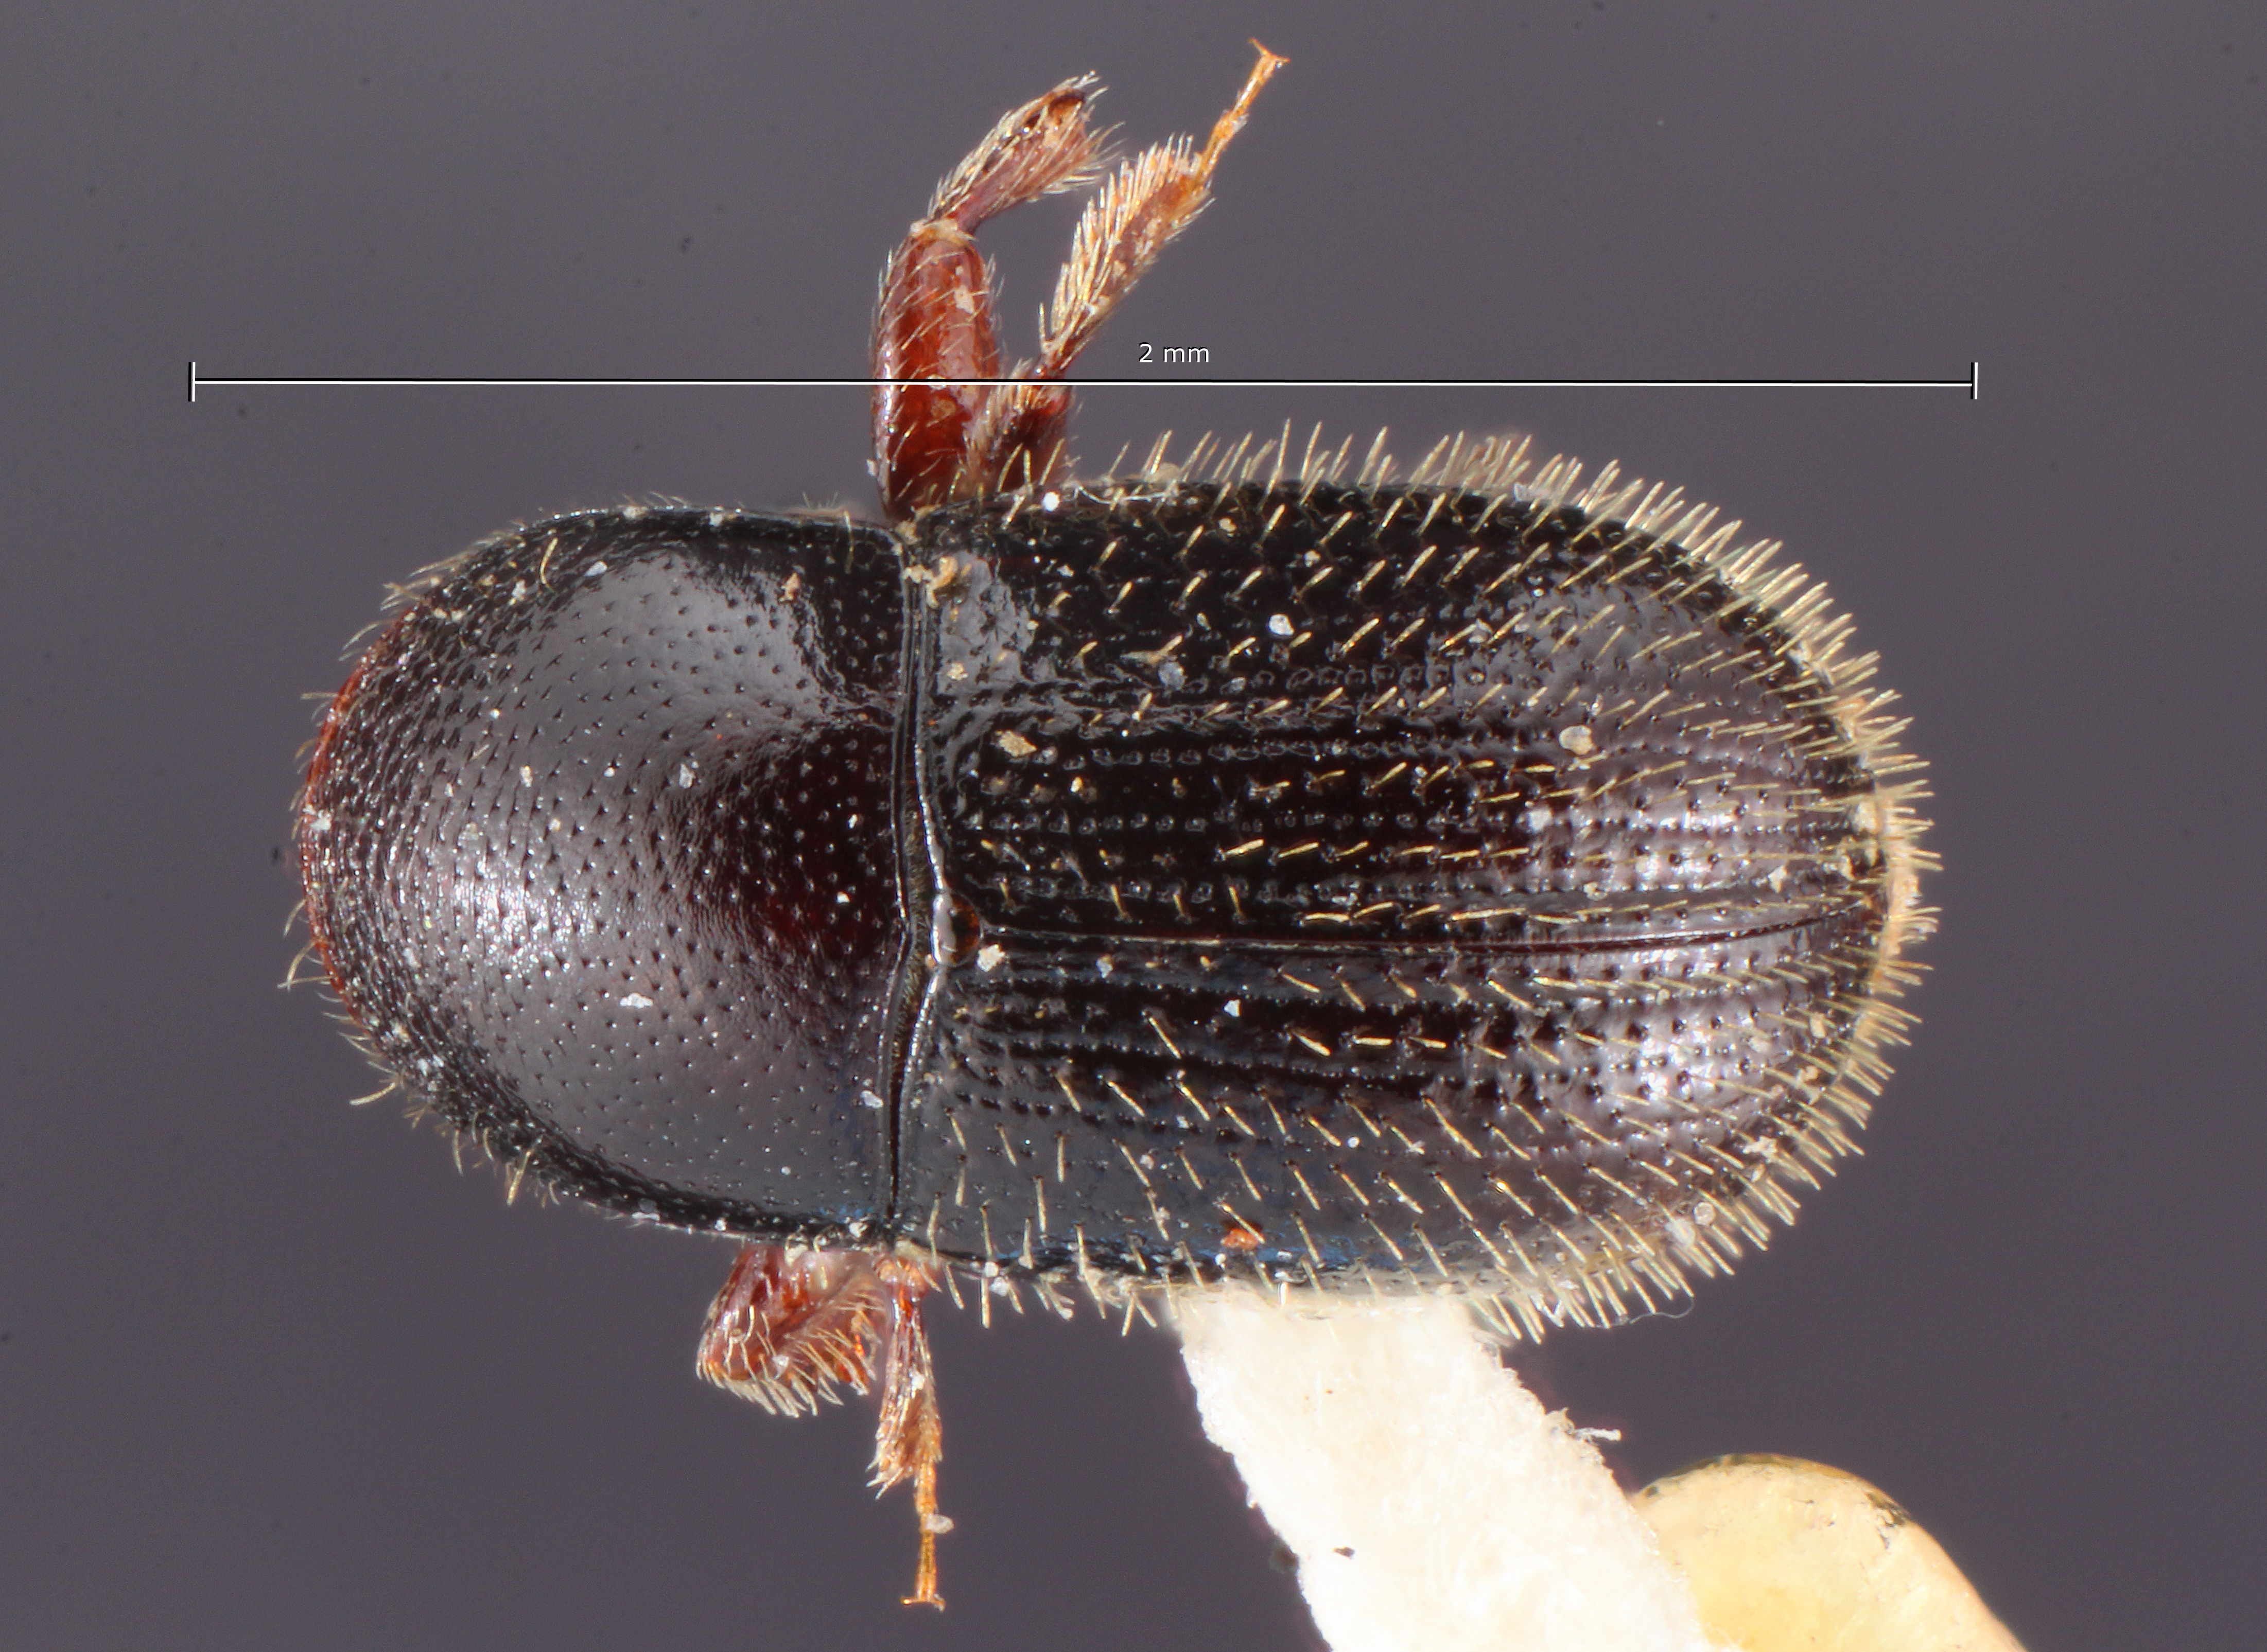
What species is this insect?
Prionosceles ingae
